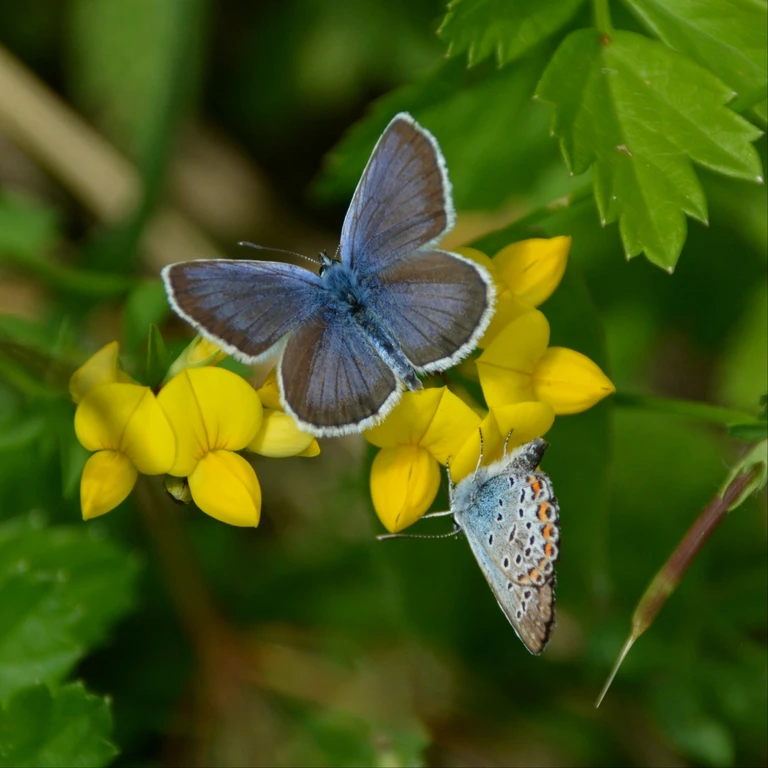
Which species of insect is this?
Plebejus argus
